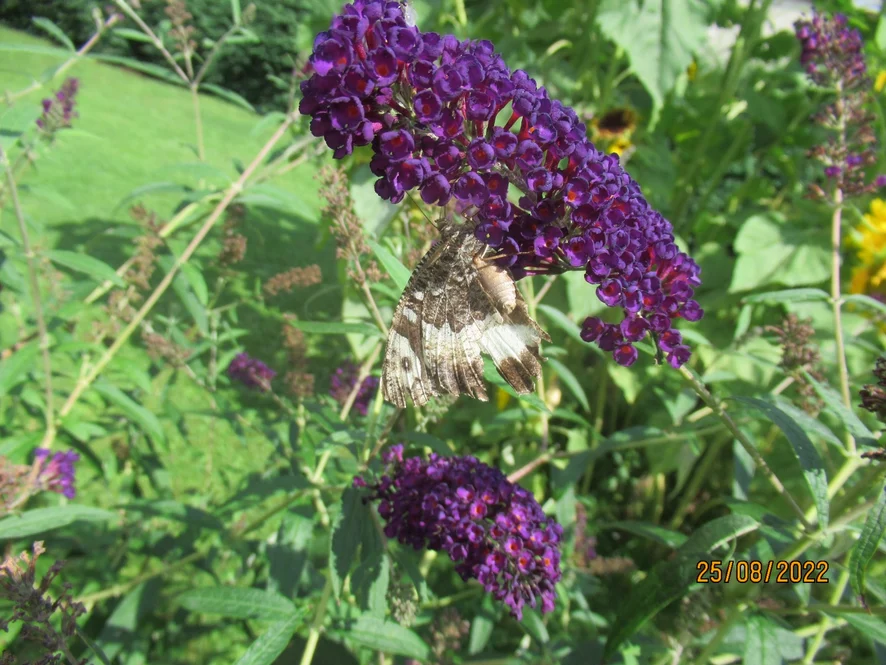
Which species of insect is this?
Brintesia circe
